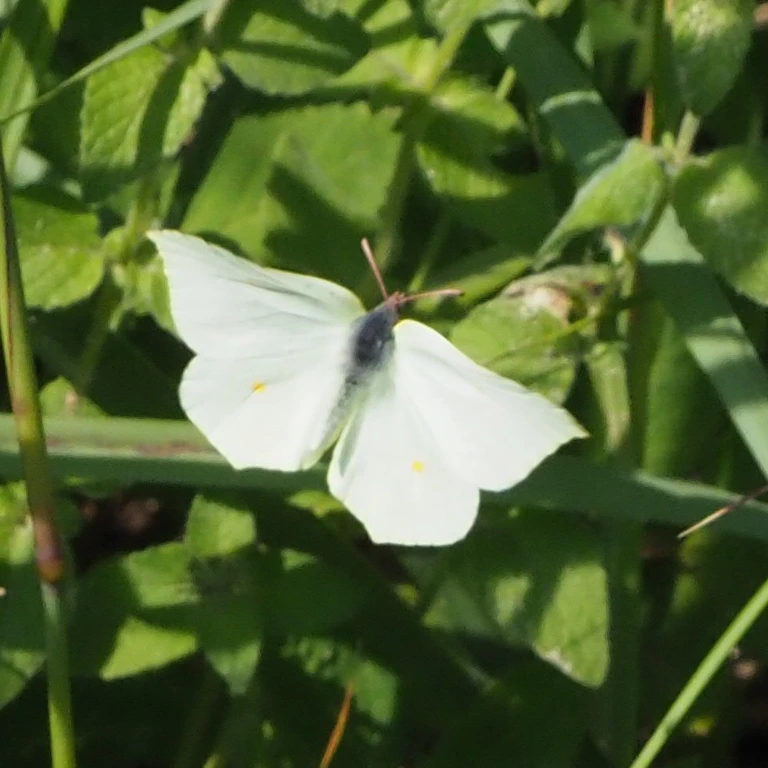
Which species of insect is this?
Gonepteryx rhamni
